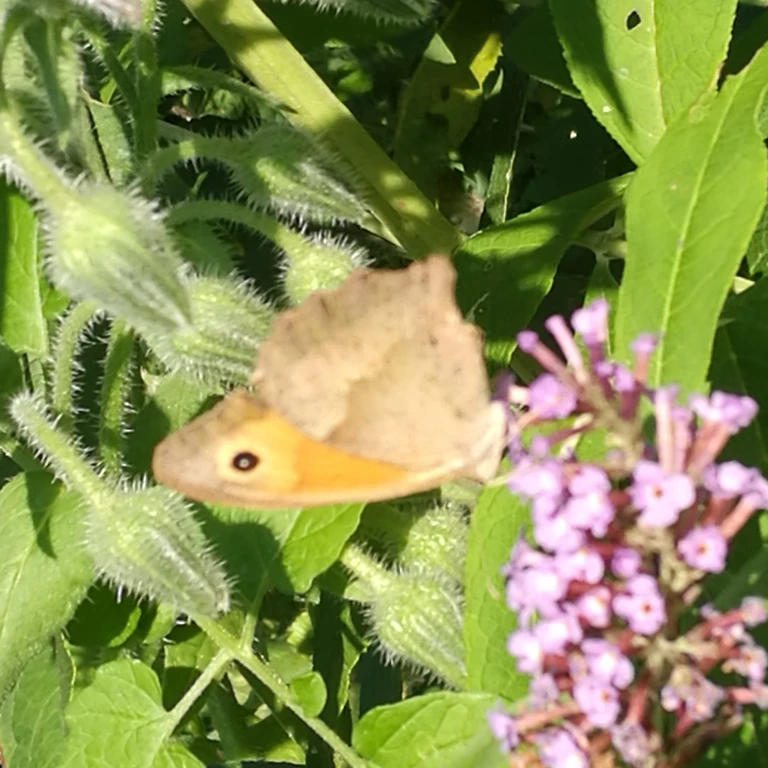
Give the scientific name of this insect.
Maniola jurtina
